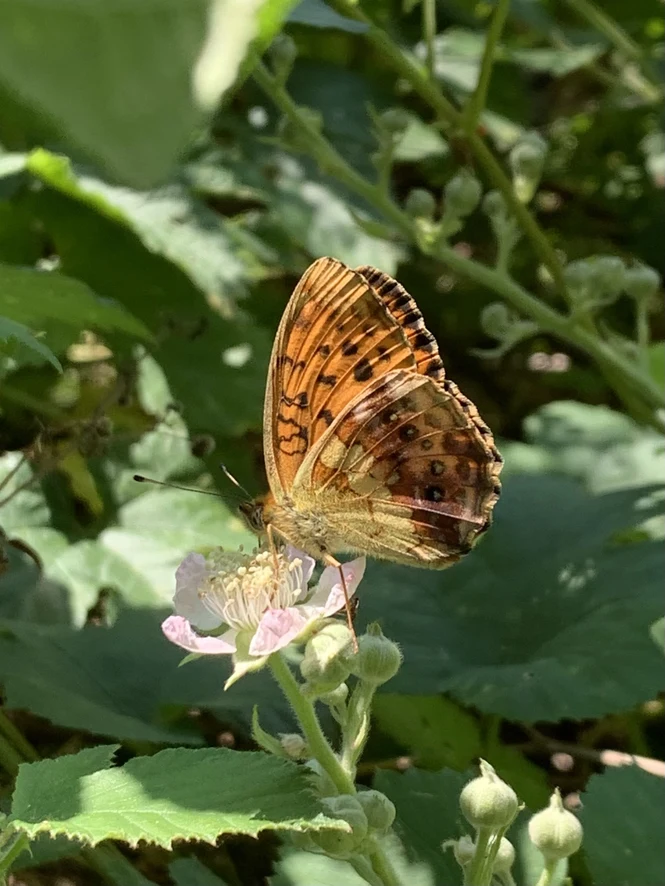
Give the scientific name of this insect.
Brenthis daphne
